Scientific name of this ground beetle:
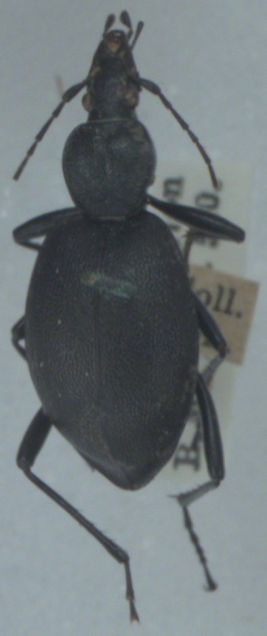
Cychrus caraboides
